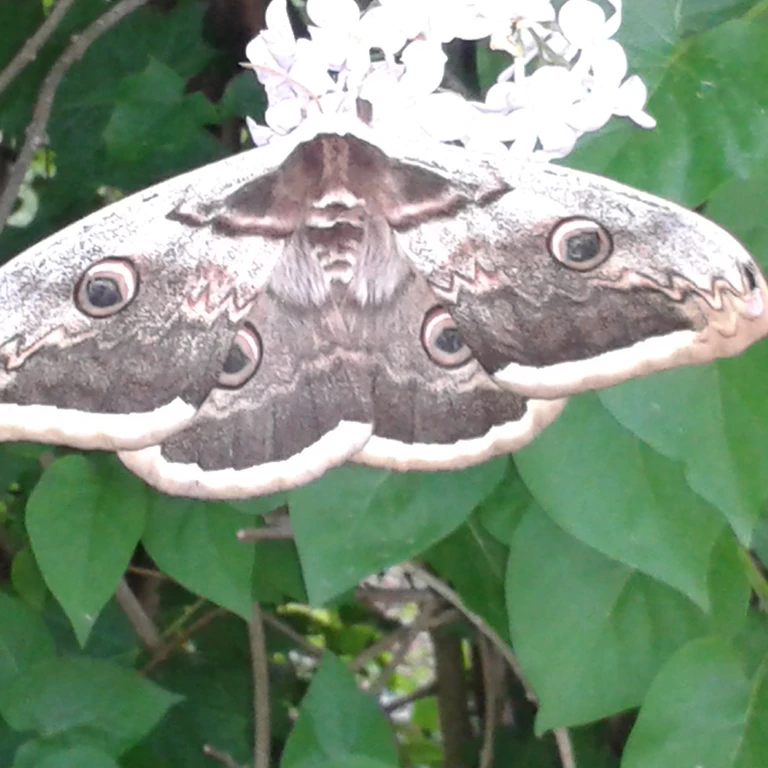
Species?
Saturnia pyri
